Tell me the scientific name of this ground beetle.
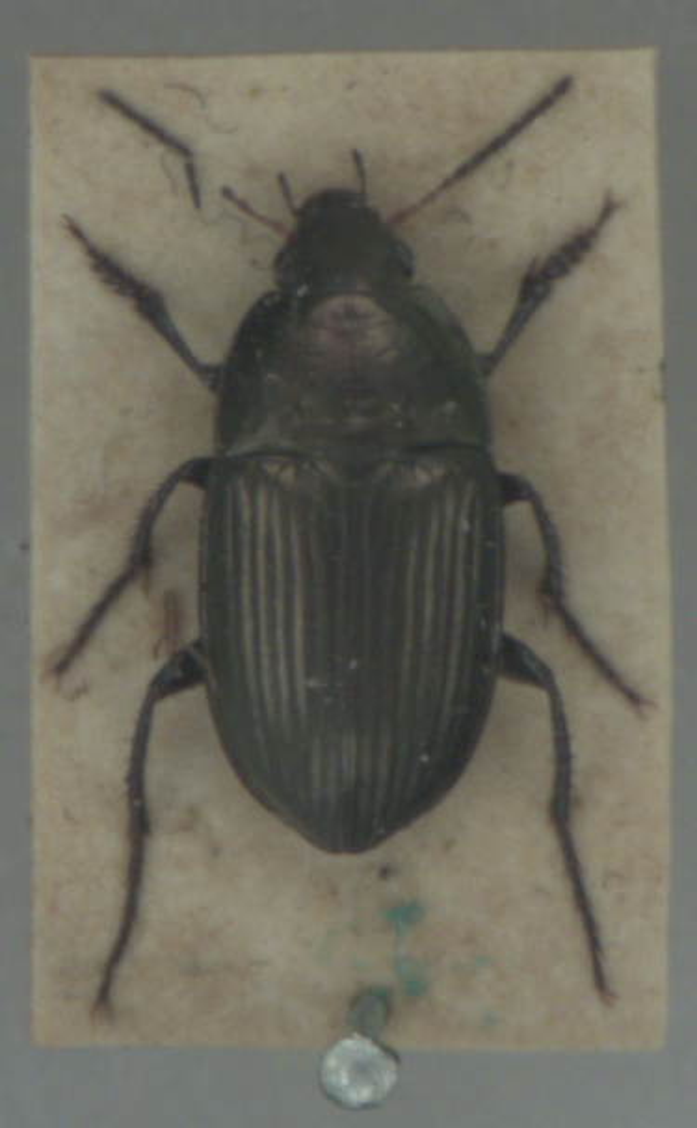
Amara eurynota
